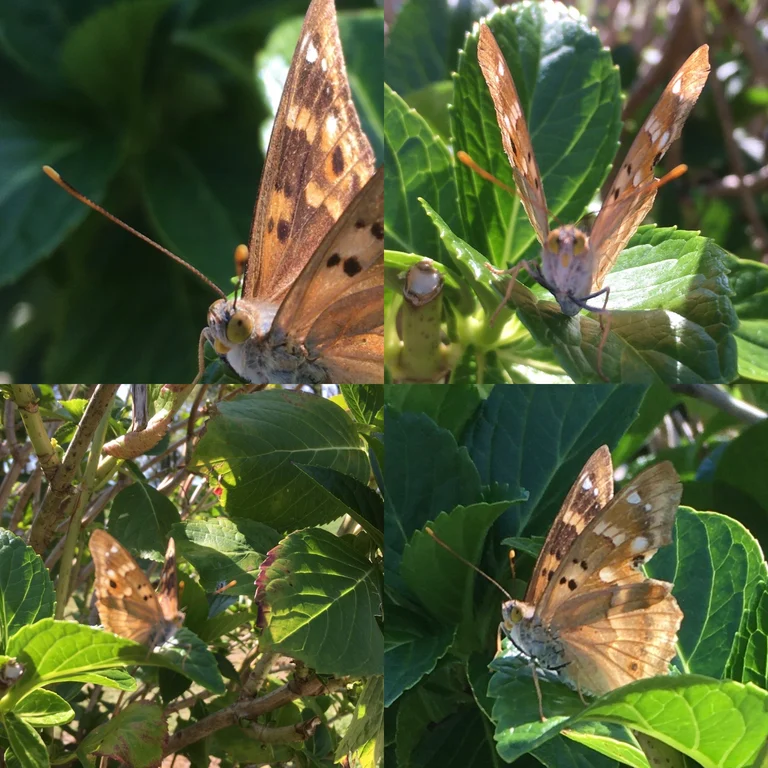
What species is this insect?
Apatura ilia
